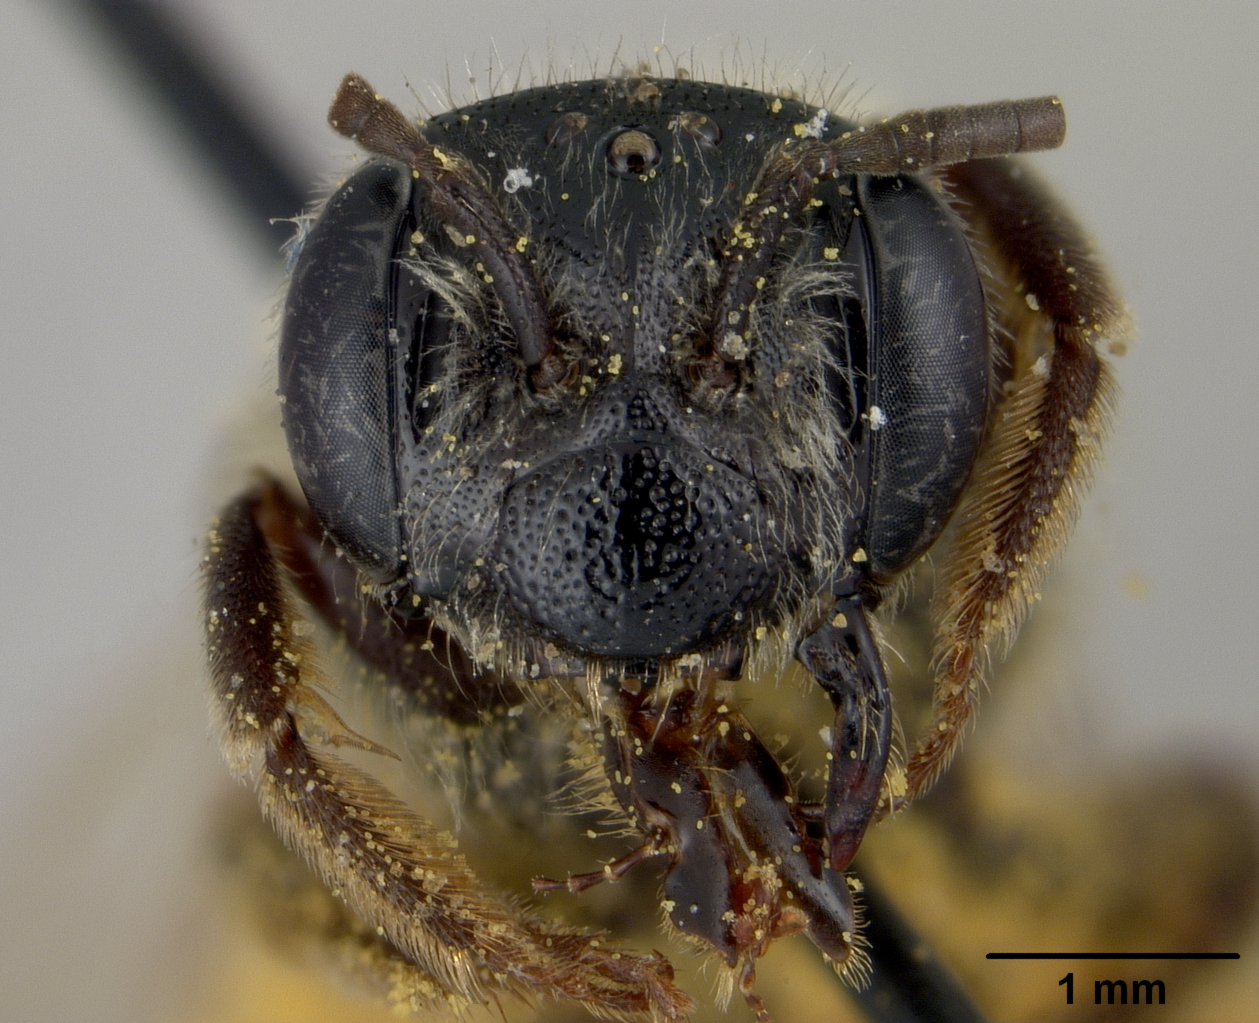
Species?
Andrena montensis
